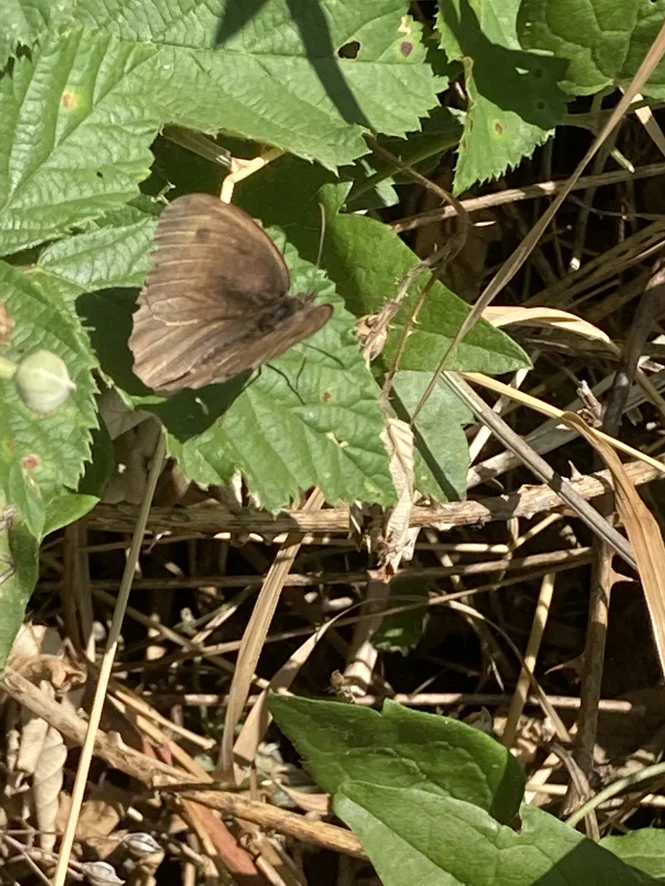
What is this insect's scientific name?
Maniola jurtina
